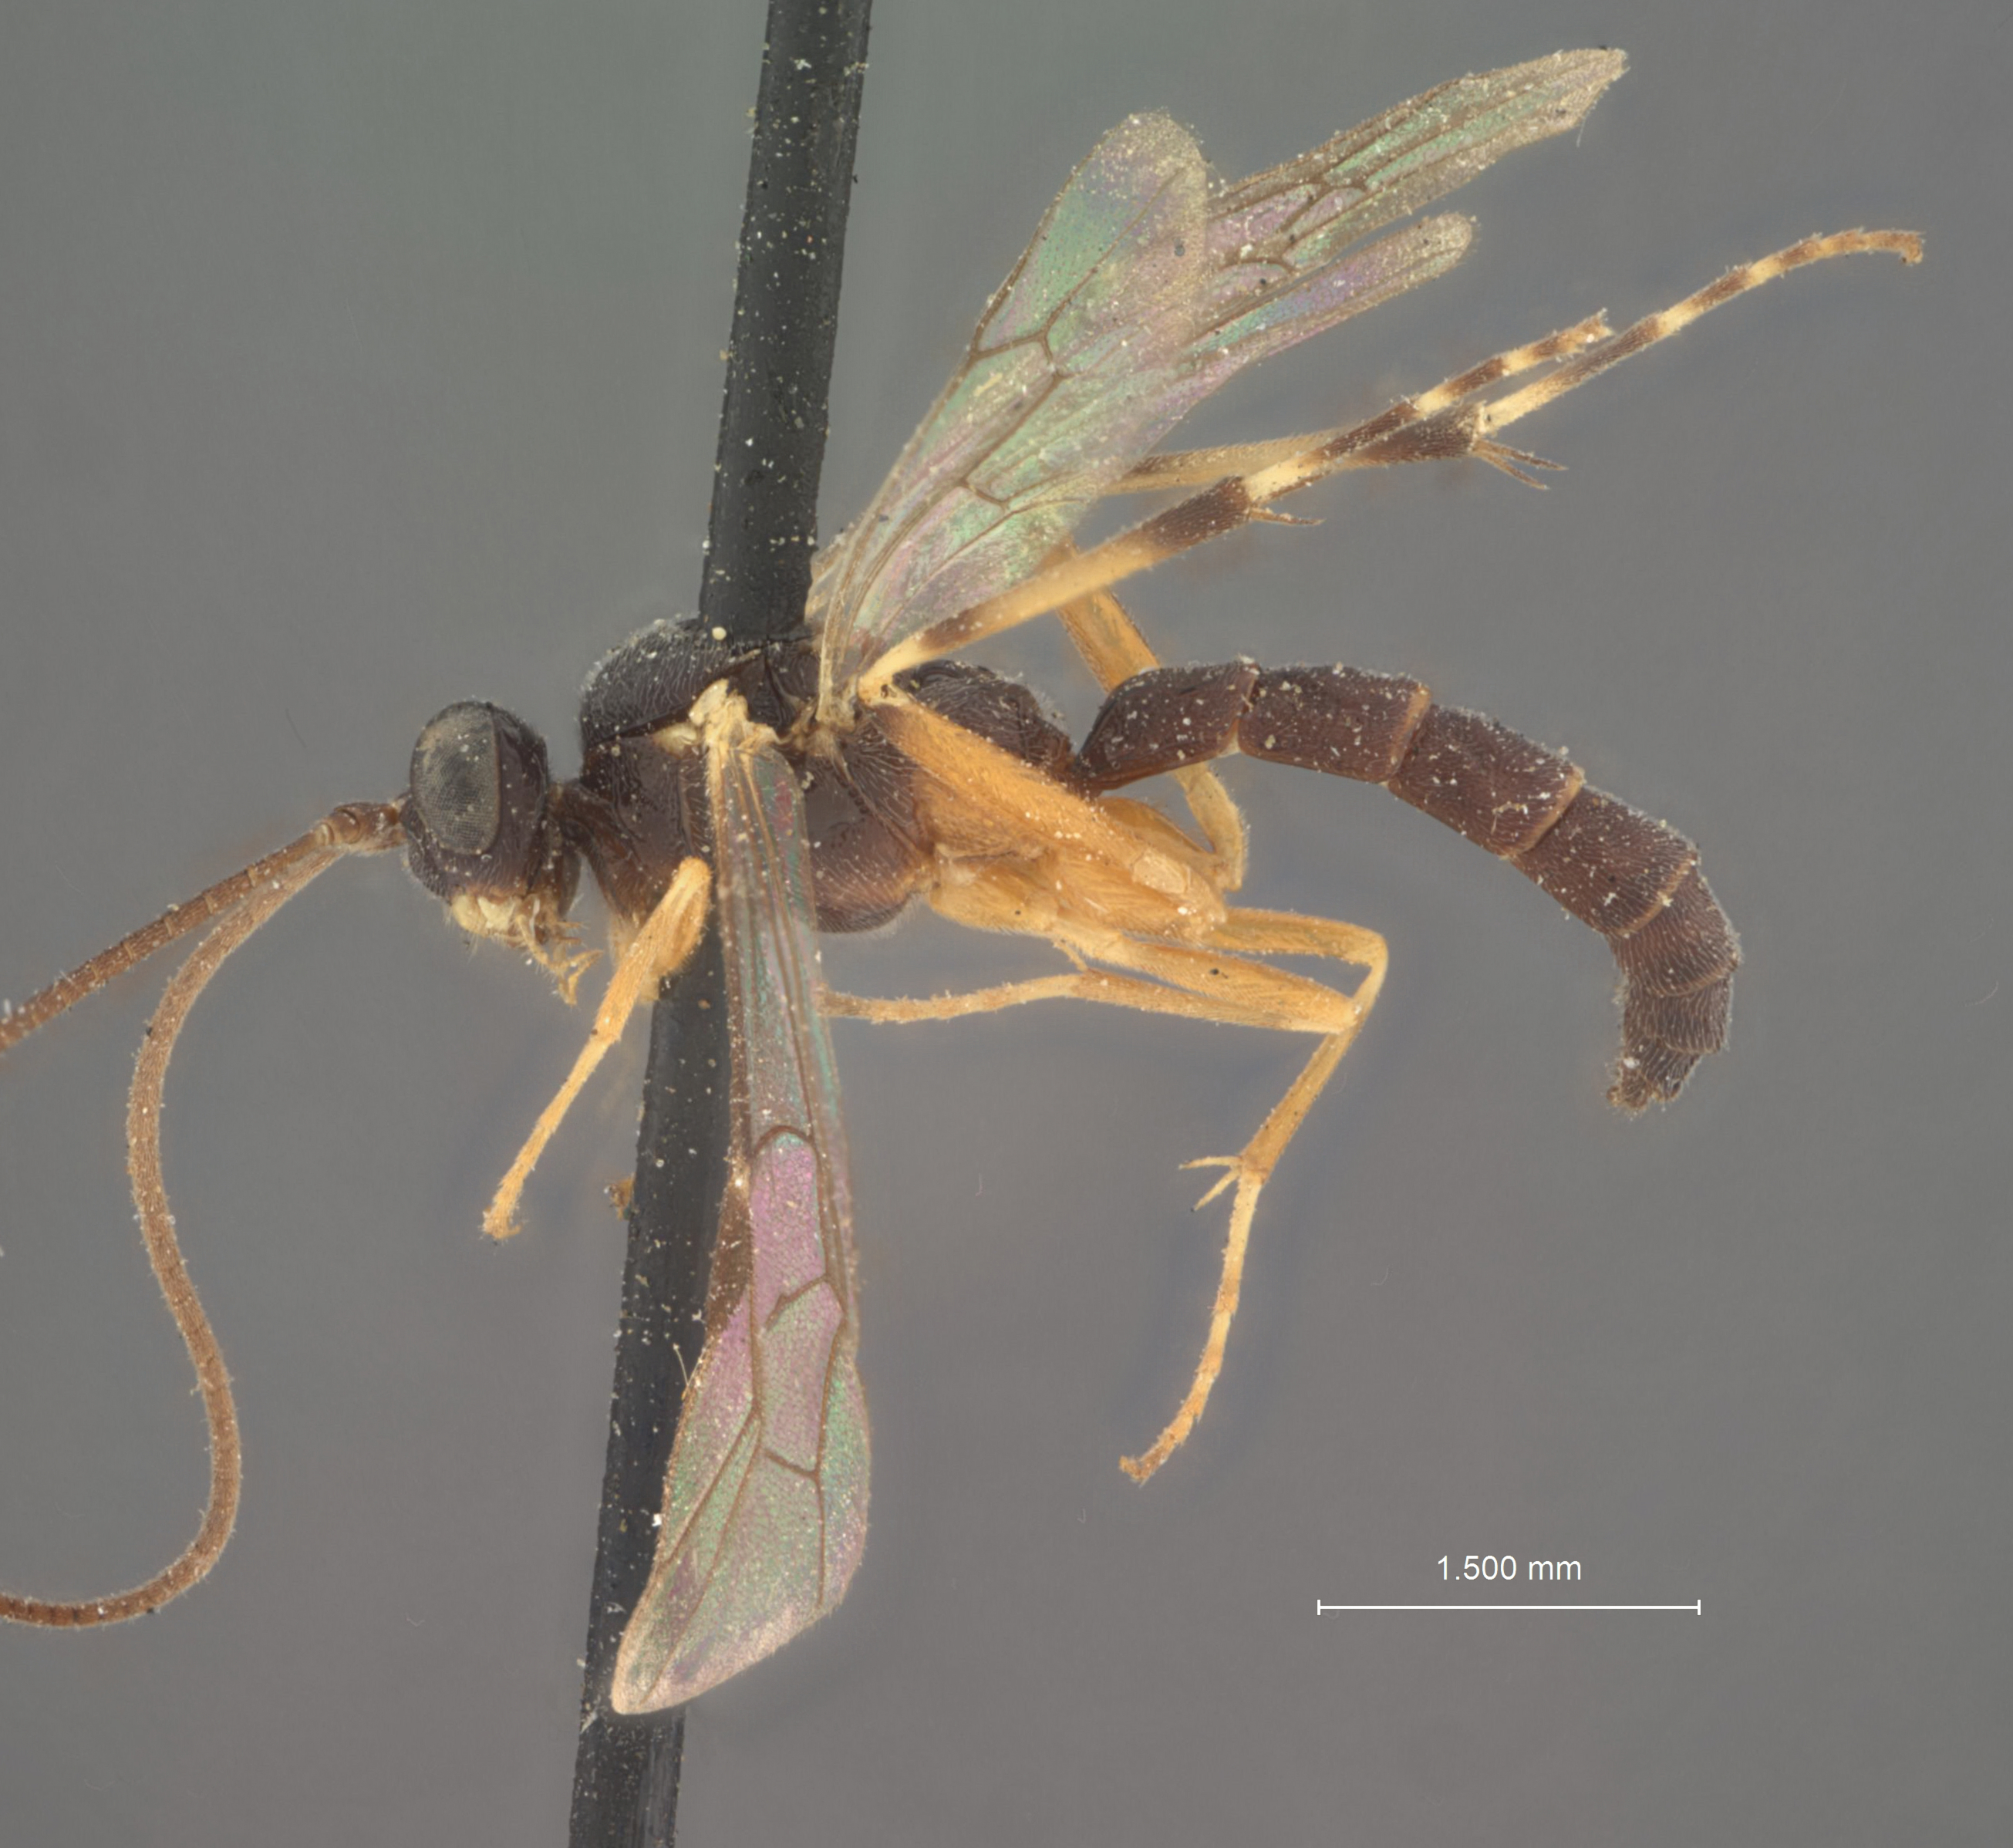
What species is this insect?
Glypta missouriana
